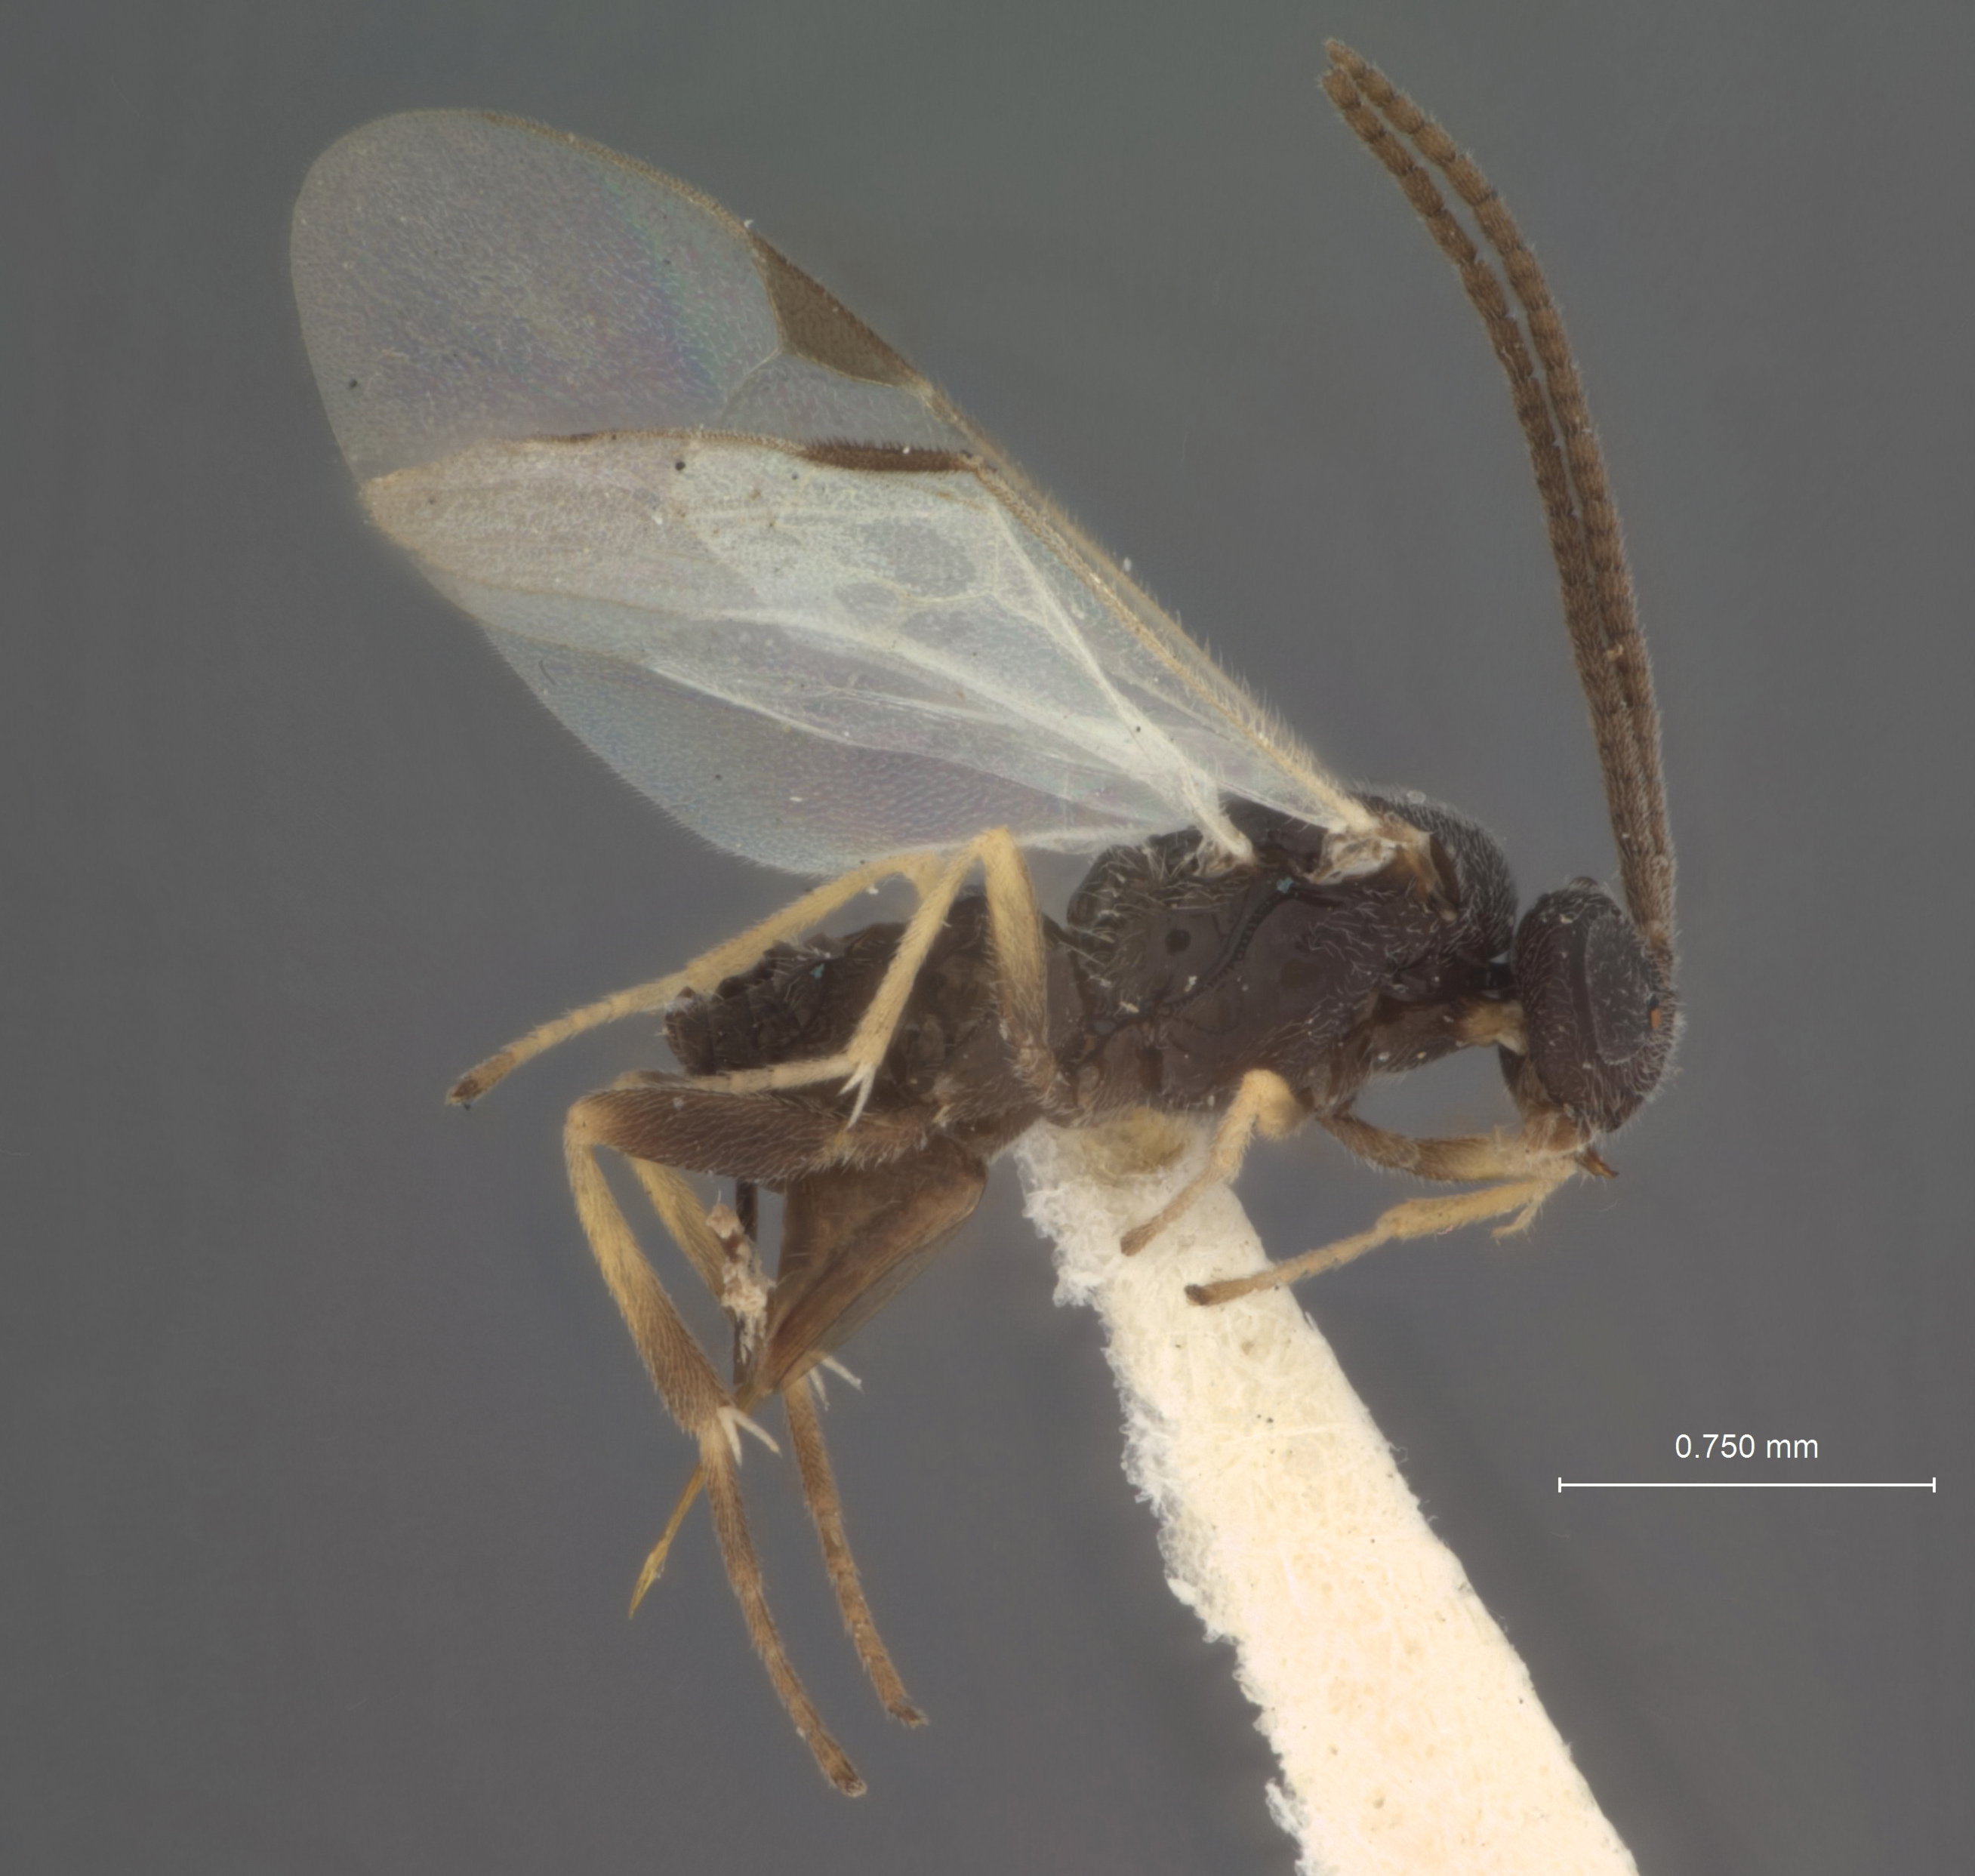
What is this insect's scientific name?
Apanteles parasae
